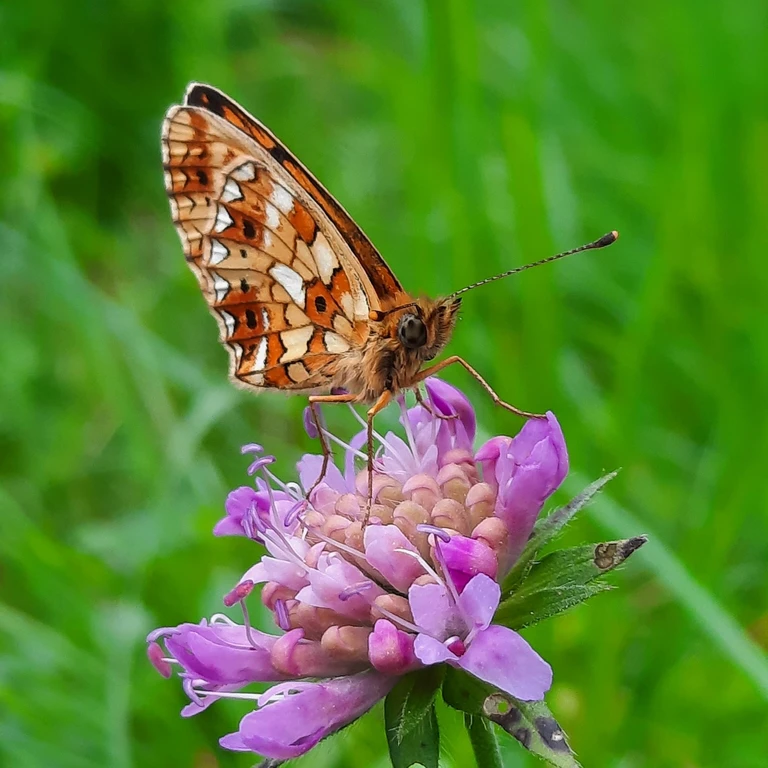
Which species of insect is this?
Boloria selene
